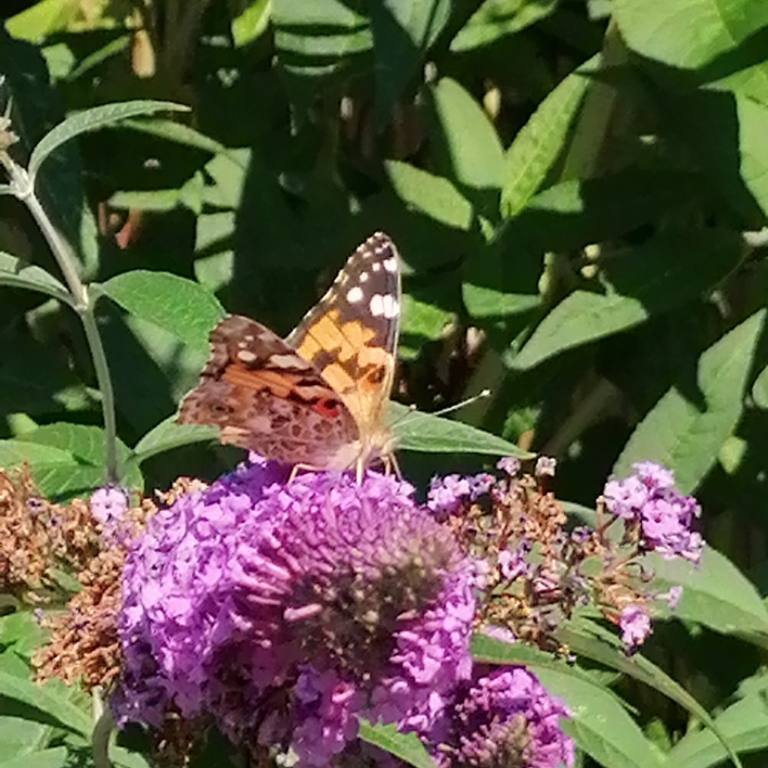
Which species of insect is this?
Vanessa cardui
